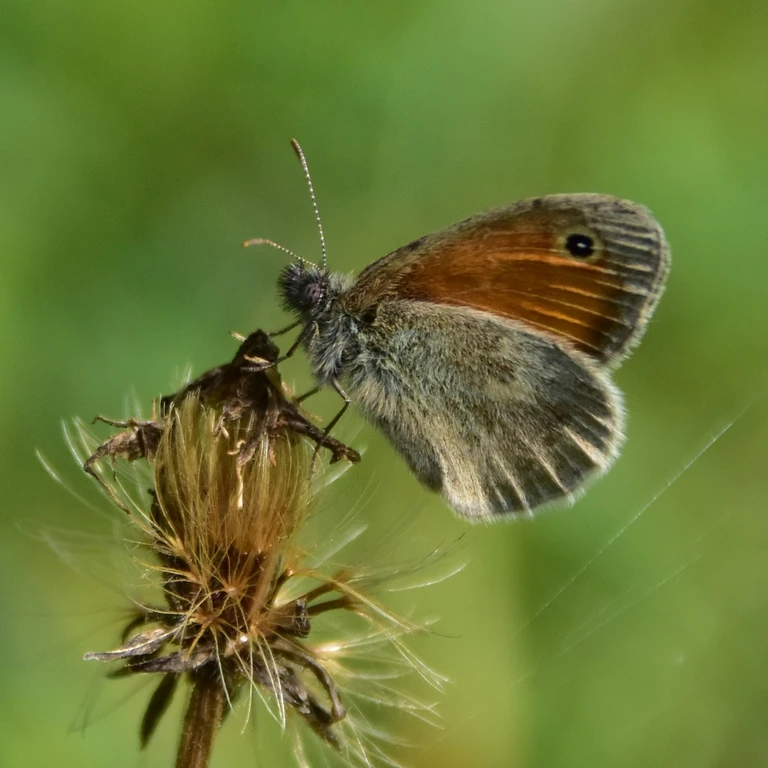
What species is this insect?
Coenonympha pamphilus
